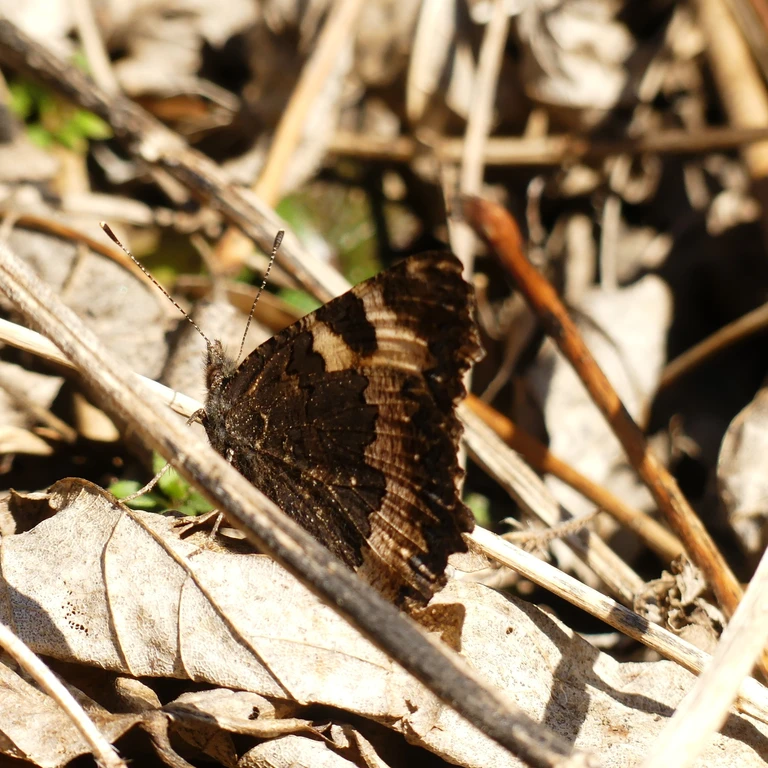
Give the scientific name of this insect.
Aglais urticae
